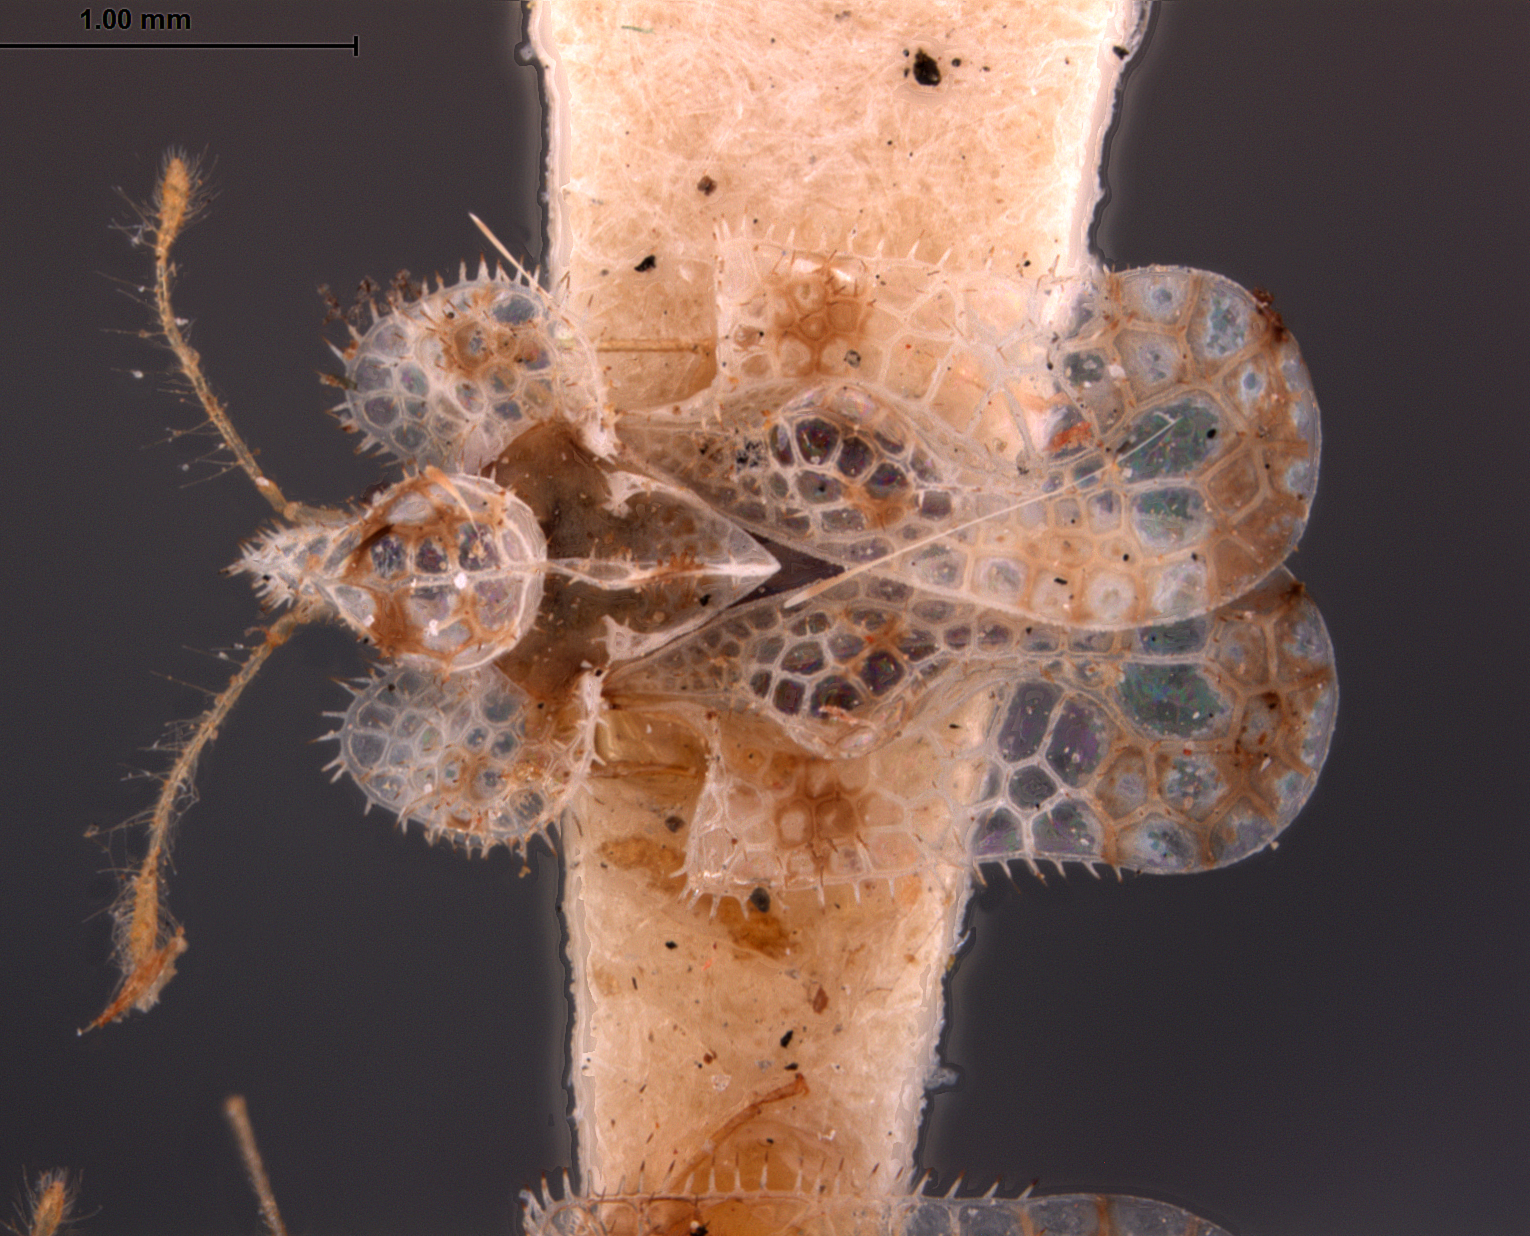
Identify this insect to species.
Corythucha nocentis
